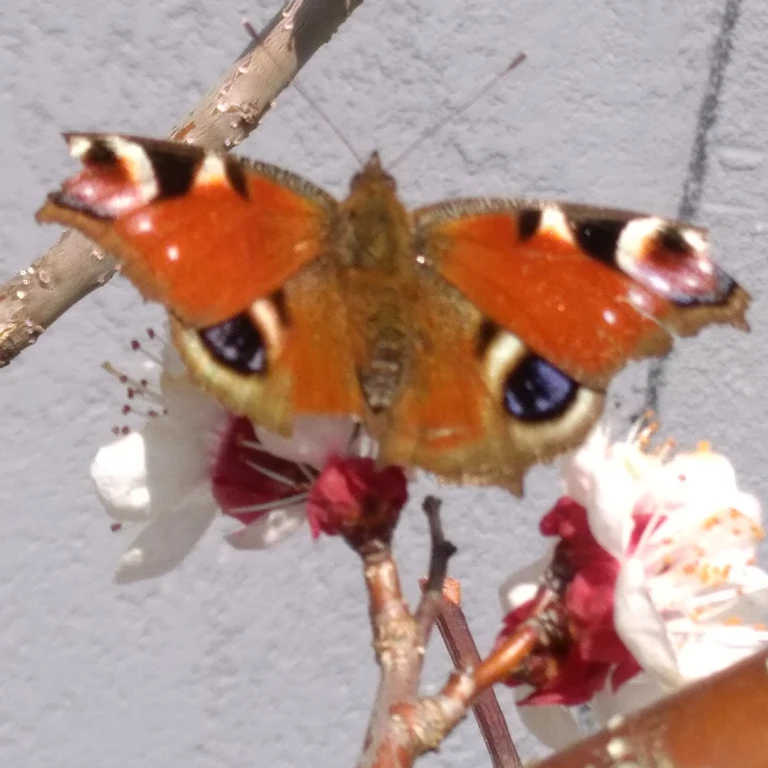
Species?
Aglais io
